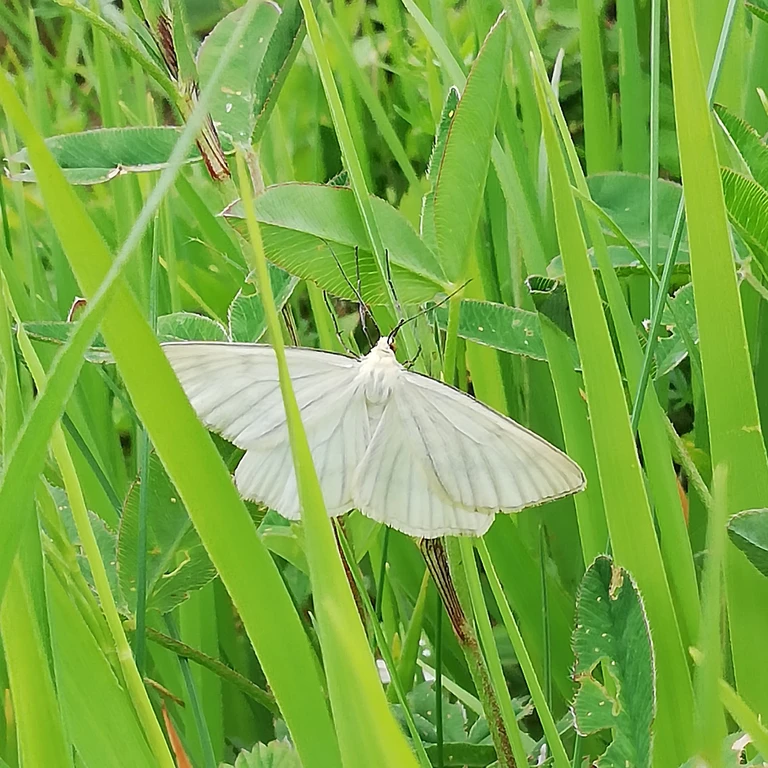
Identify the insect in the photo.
Siona lineata
